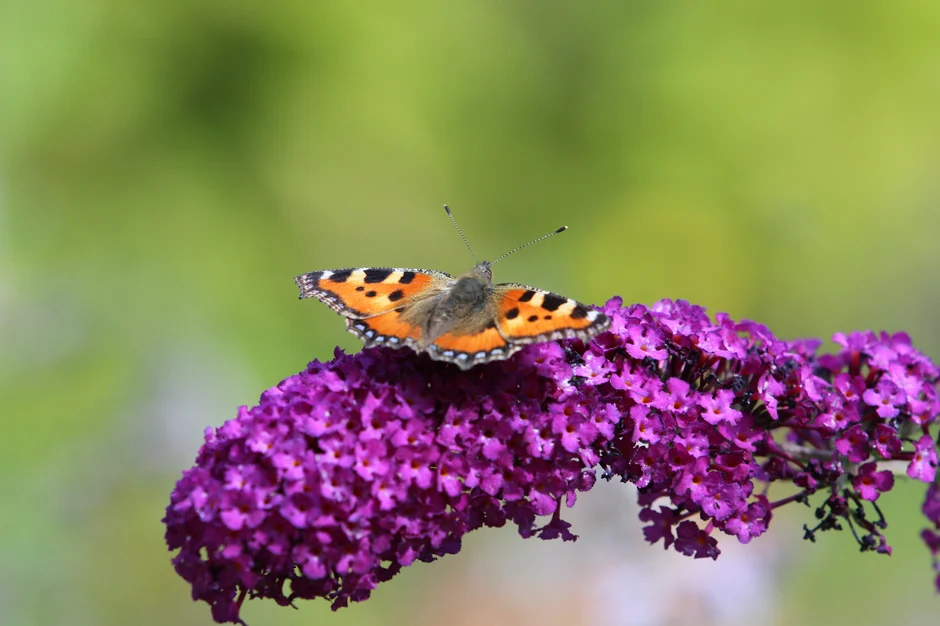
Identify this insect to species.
Aglais urticae
